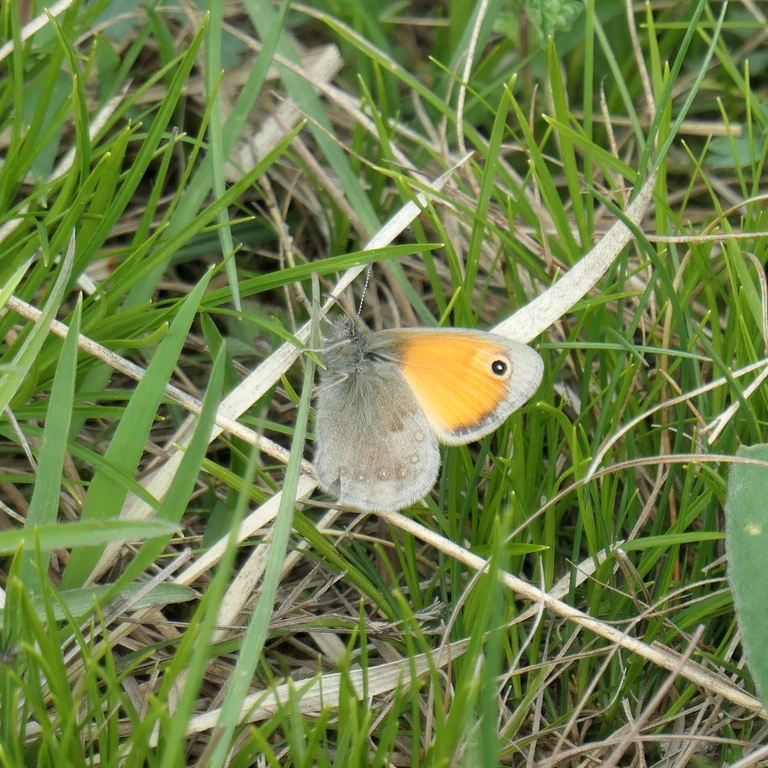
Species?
Coenonympha pamphilus
